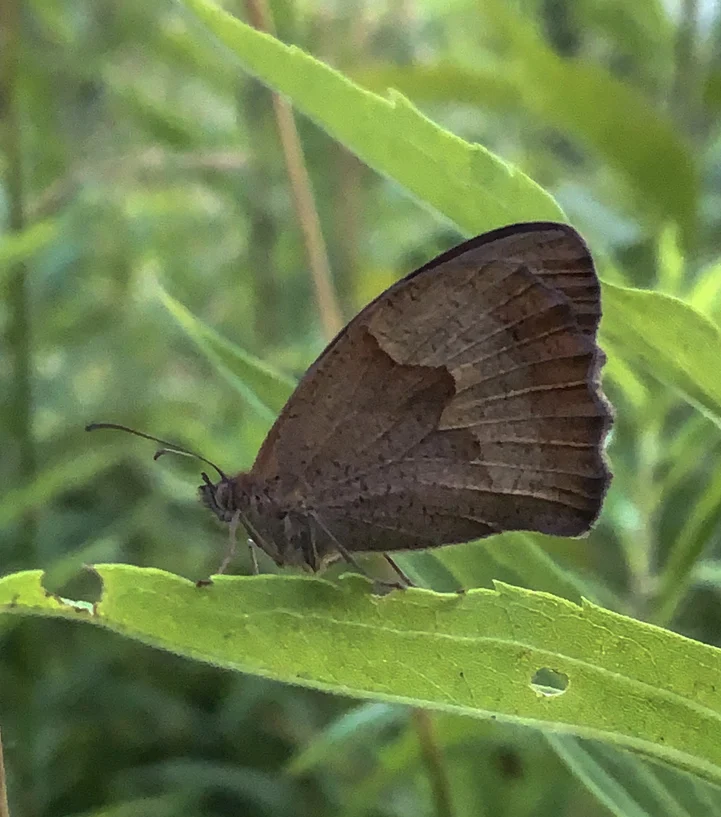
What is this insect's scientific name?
Maniola jurtina
